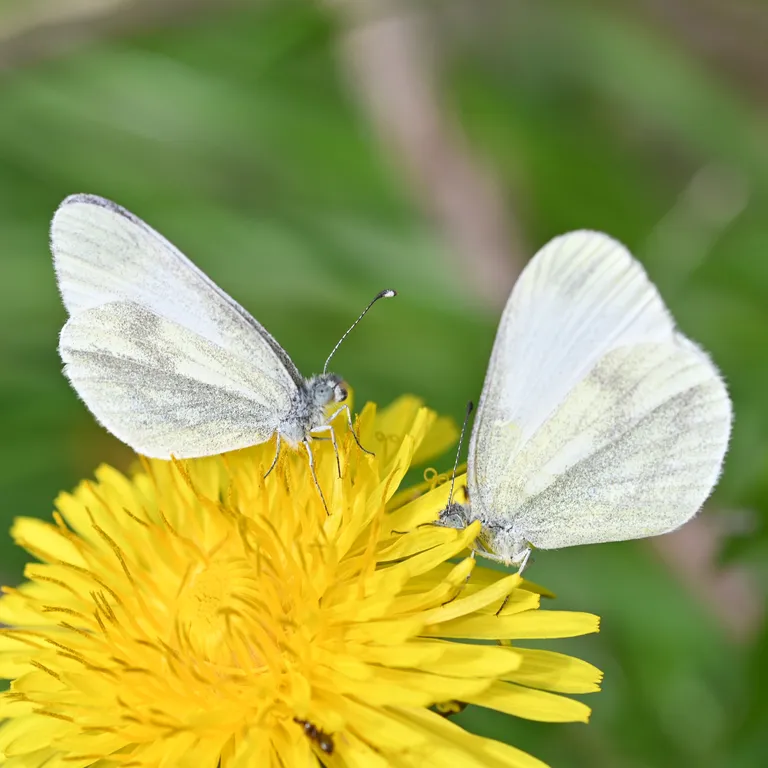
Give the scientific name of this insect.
Leptidea sinapis/juvernica
